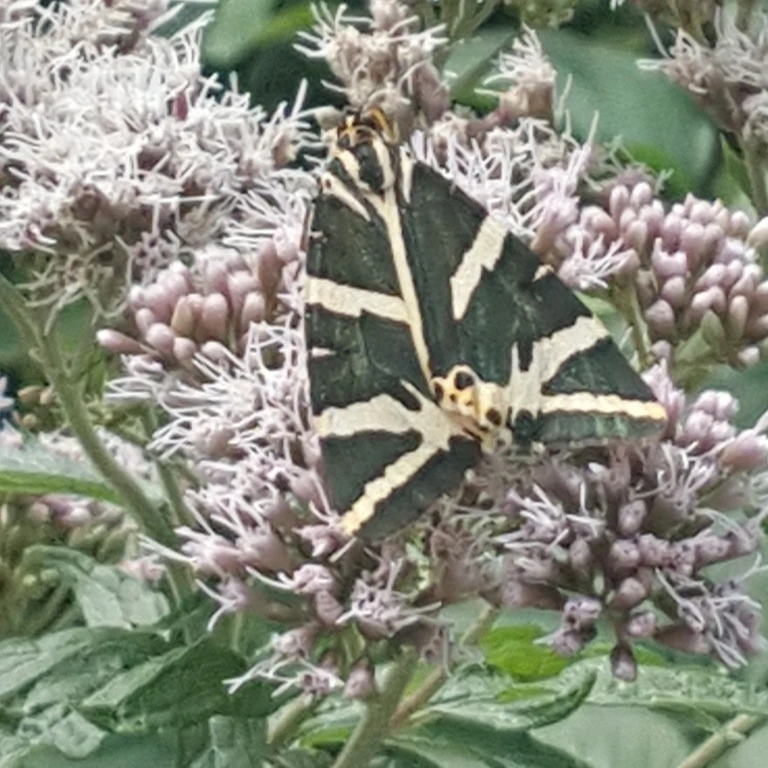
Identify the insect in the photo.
Euplagia quadripunctaria
